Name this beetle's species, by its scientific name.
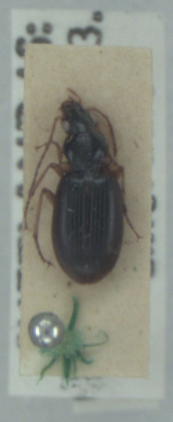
Paranchus albipes
